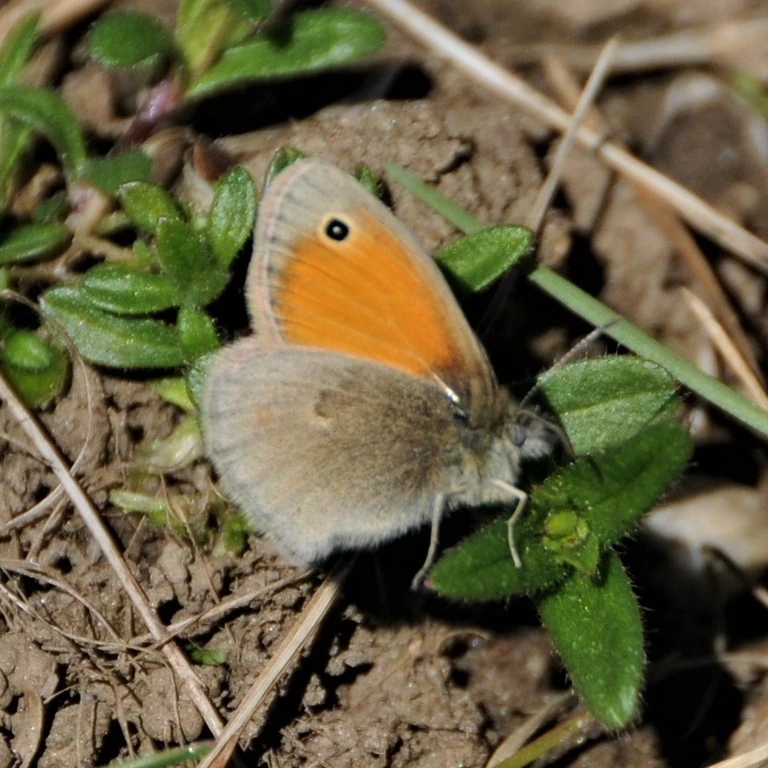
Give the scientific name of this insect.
Coenonympha pamphilus
